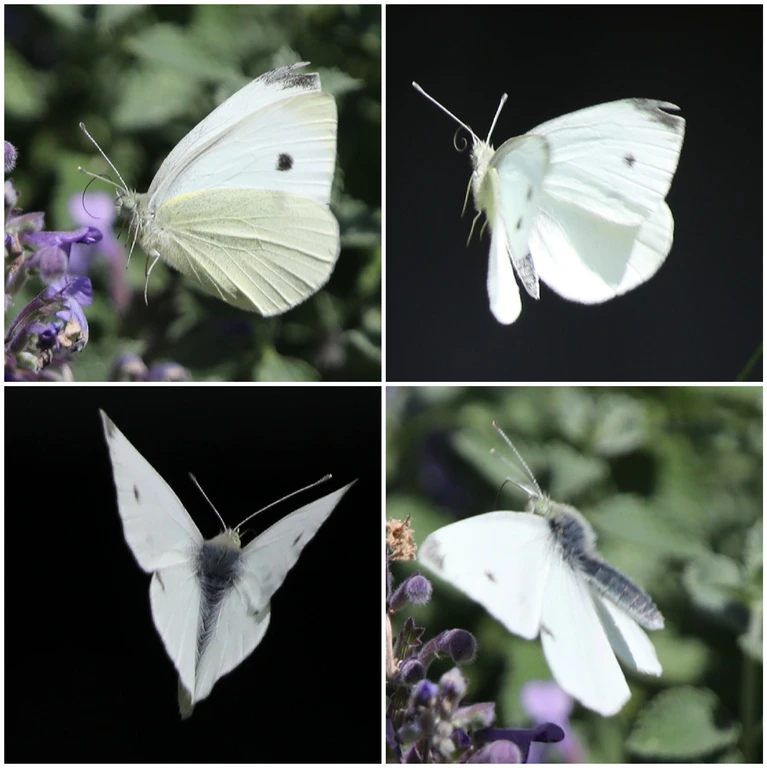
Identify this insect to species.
Pieris rapae
